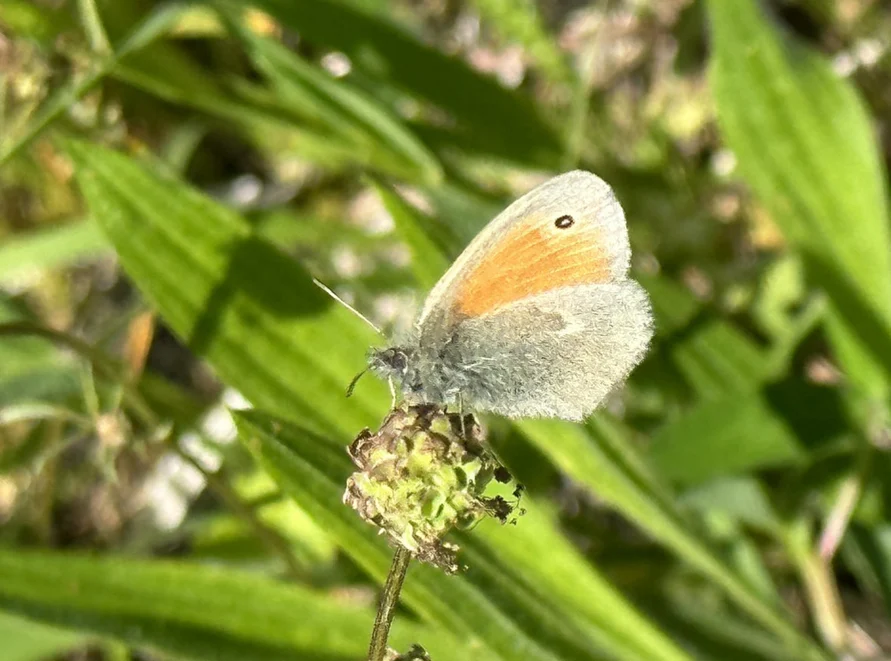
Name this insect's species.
Coenonympha pamphilus
